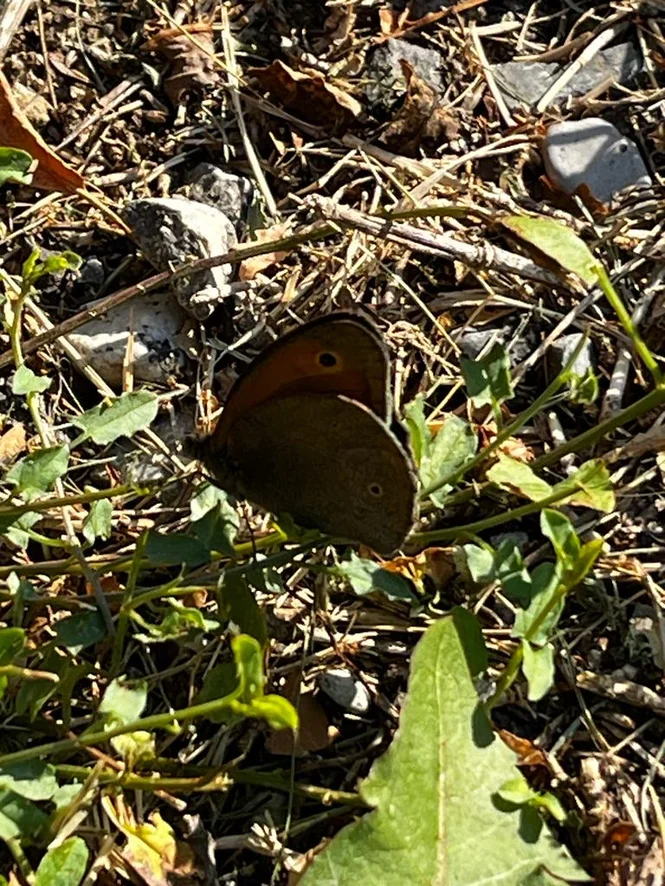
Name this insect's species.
Maniola jurtina
